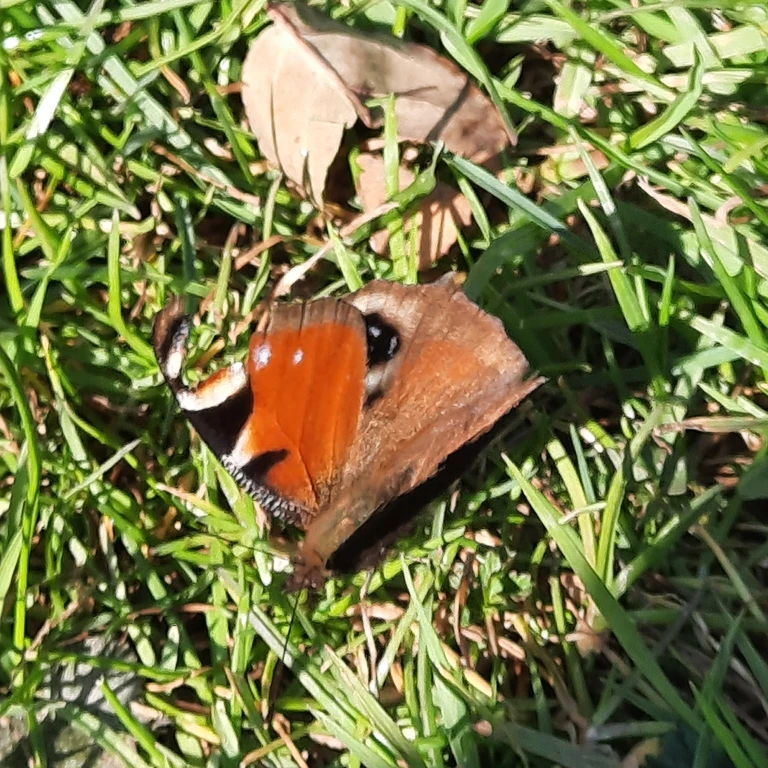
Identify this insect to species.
Aglais io
